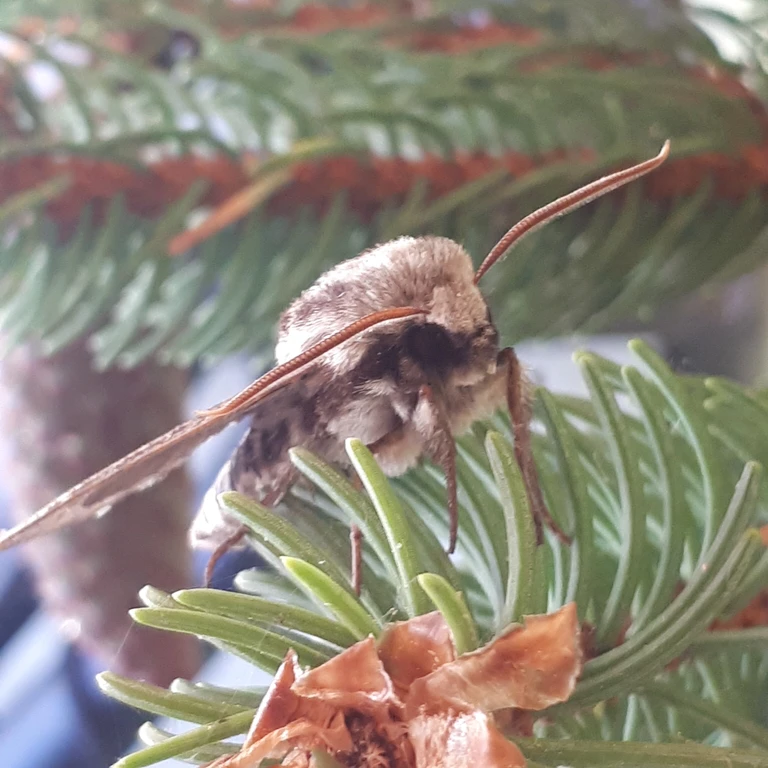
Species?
Sphinx pinastri
